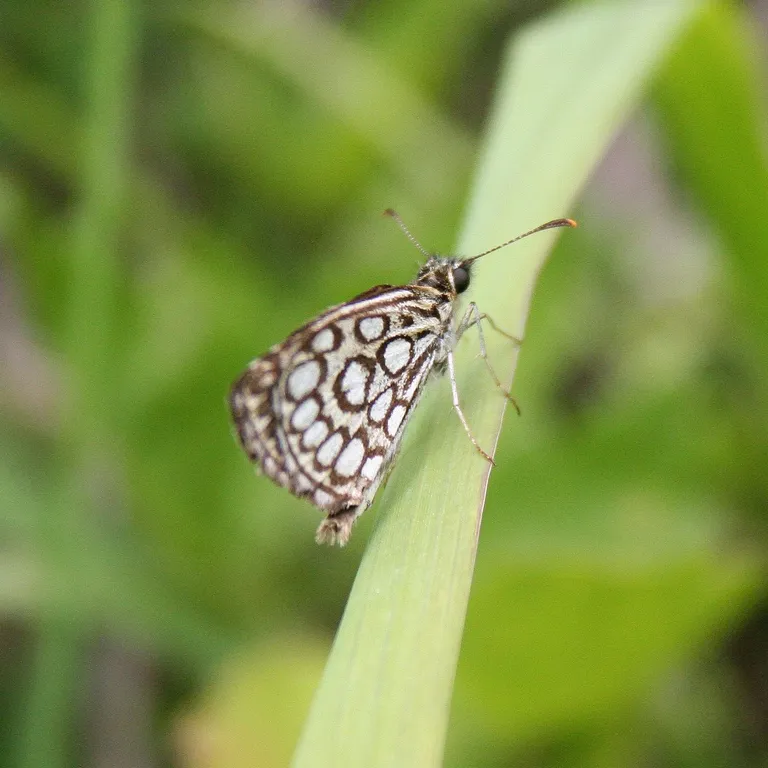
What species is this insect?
Heteropterus morpheus
